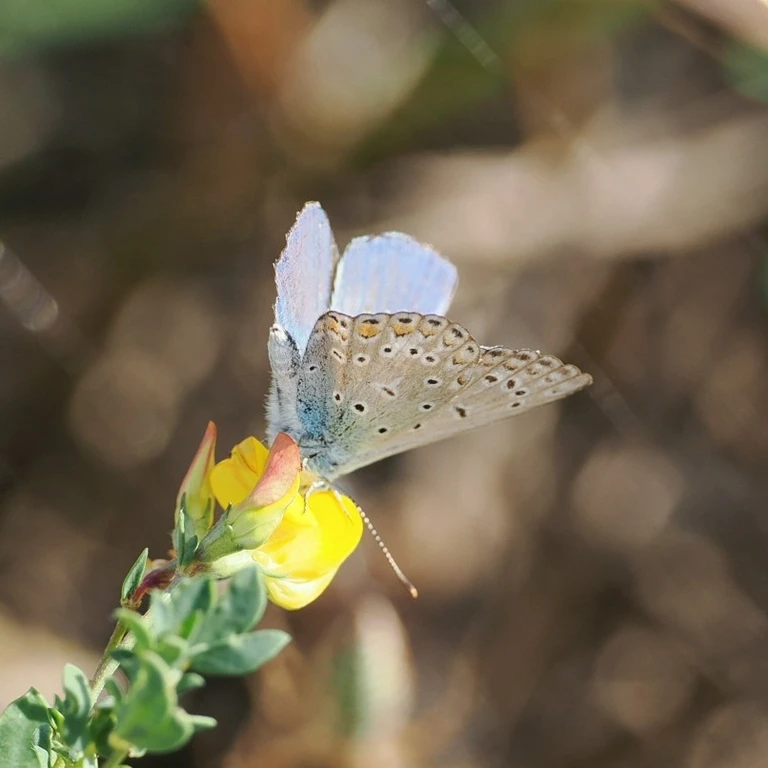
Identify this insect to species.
Polyommatus icarus
